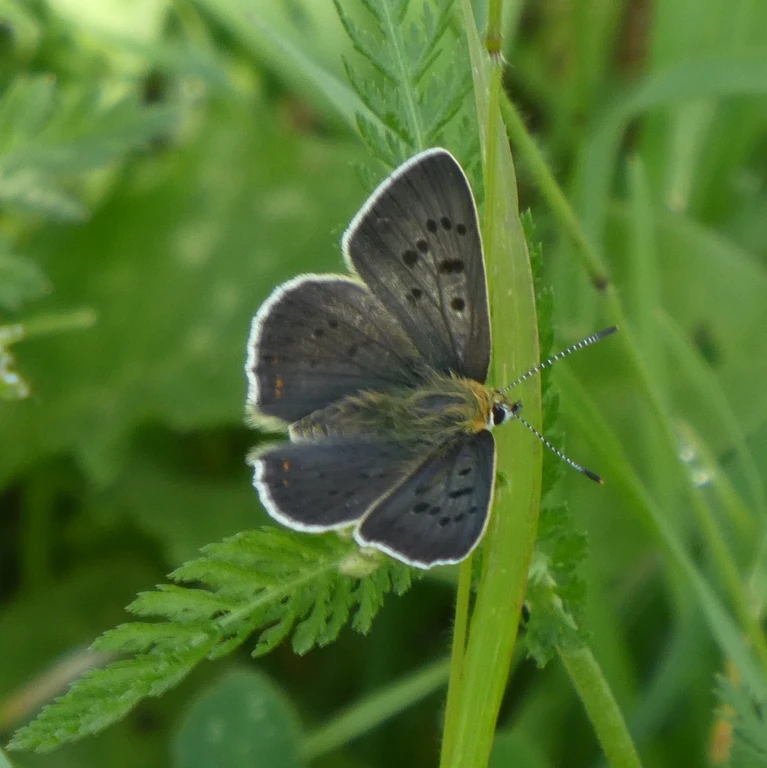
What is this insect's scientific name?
Lycaena tityrus (also Loweia tityrus)
